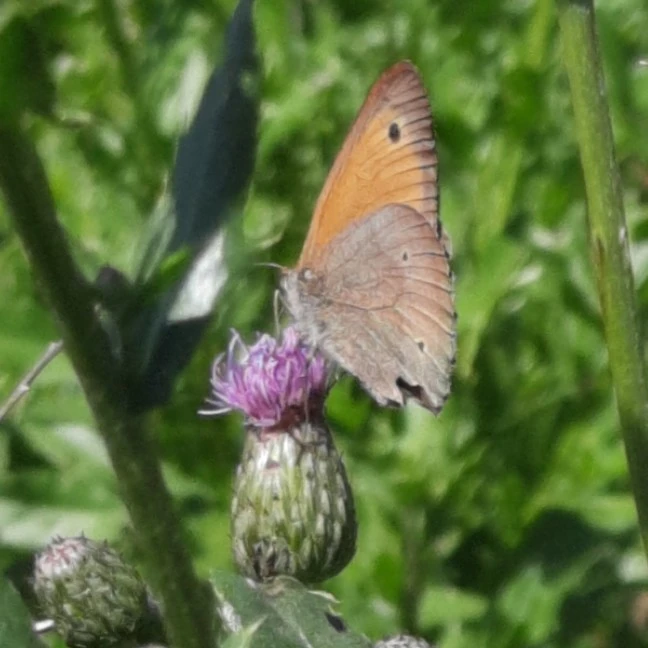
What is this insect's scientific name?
Maniola jurtina
